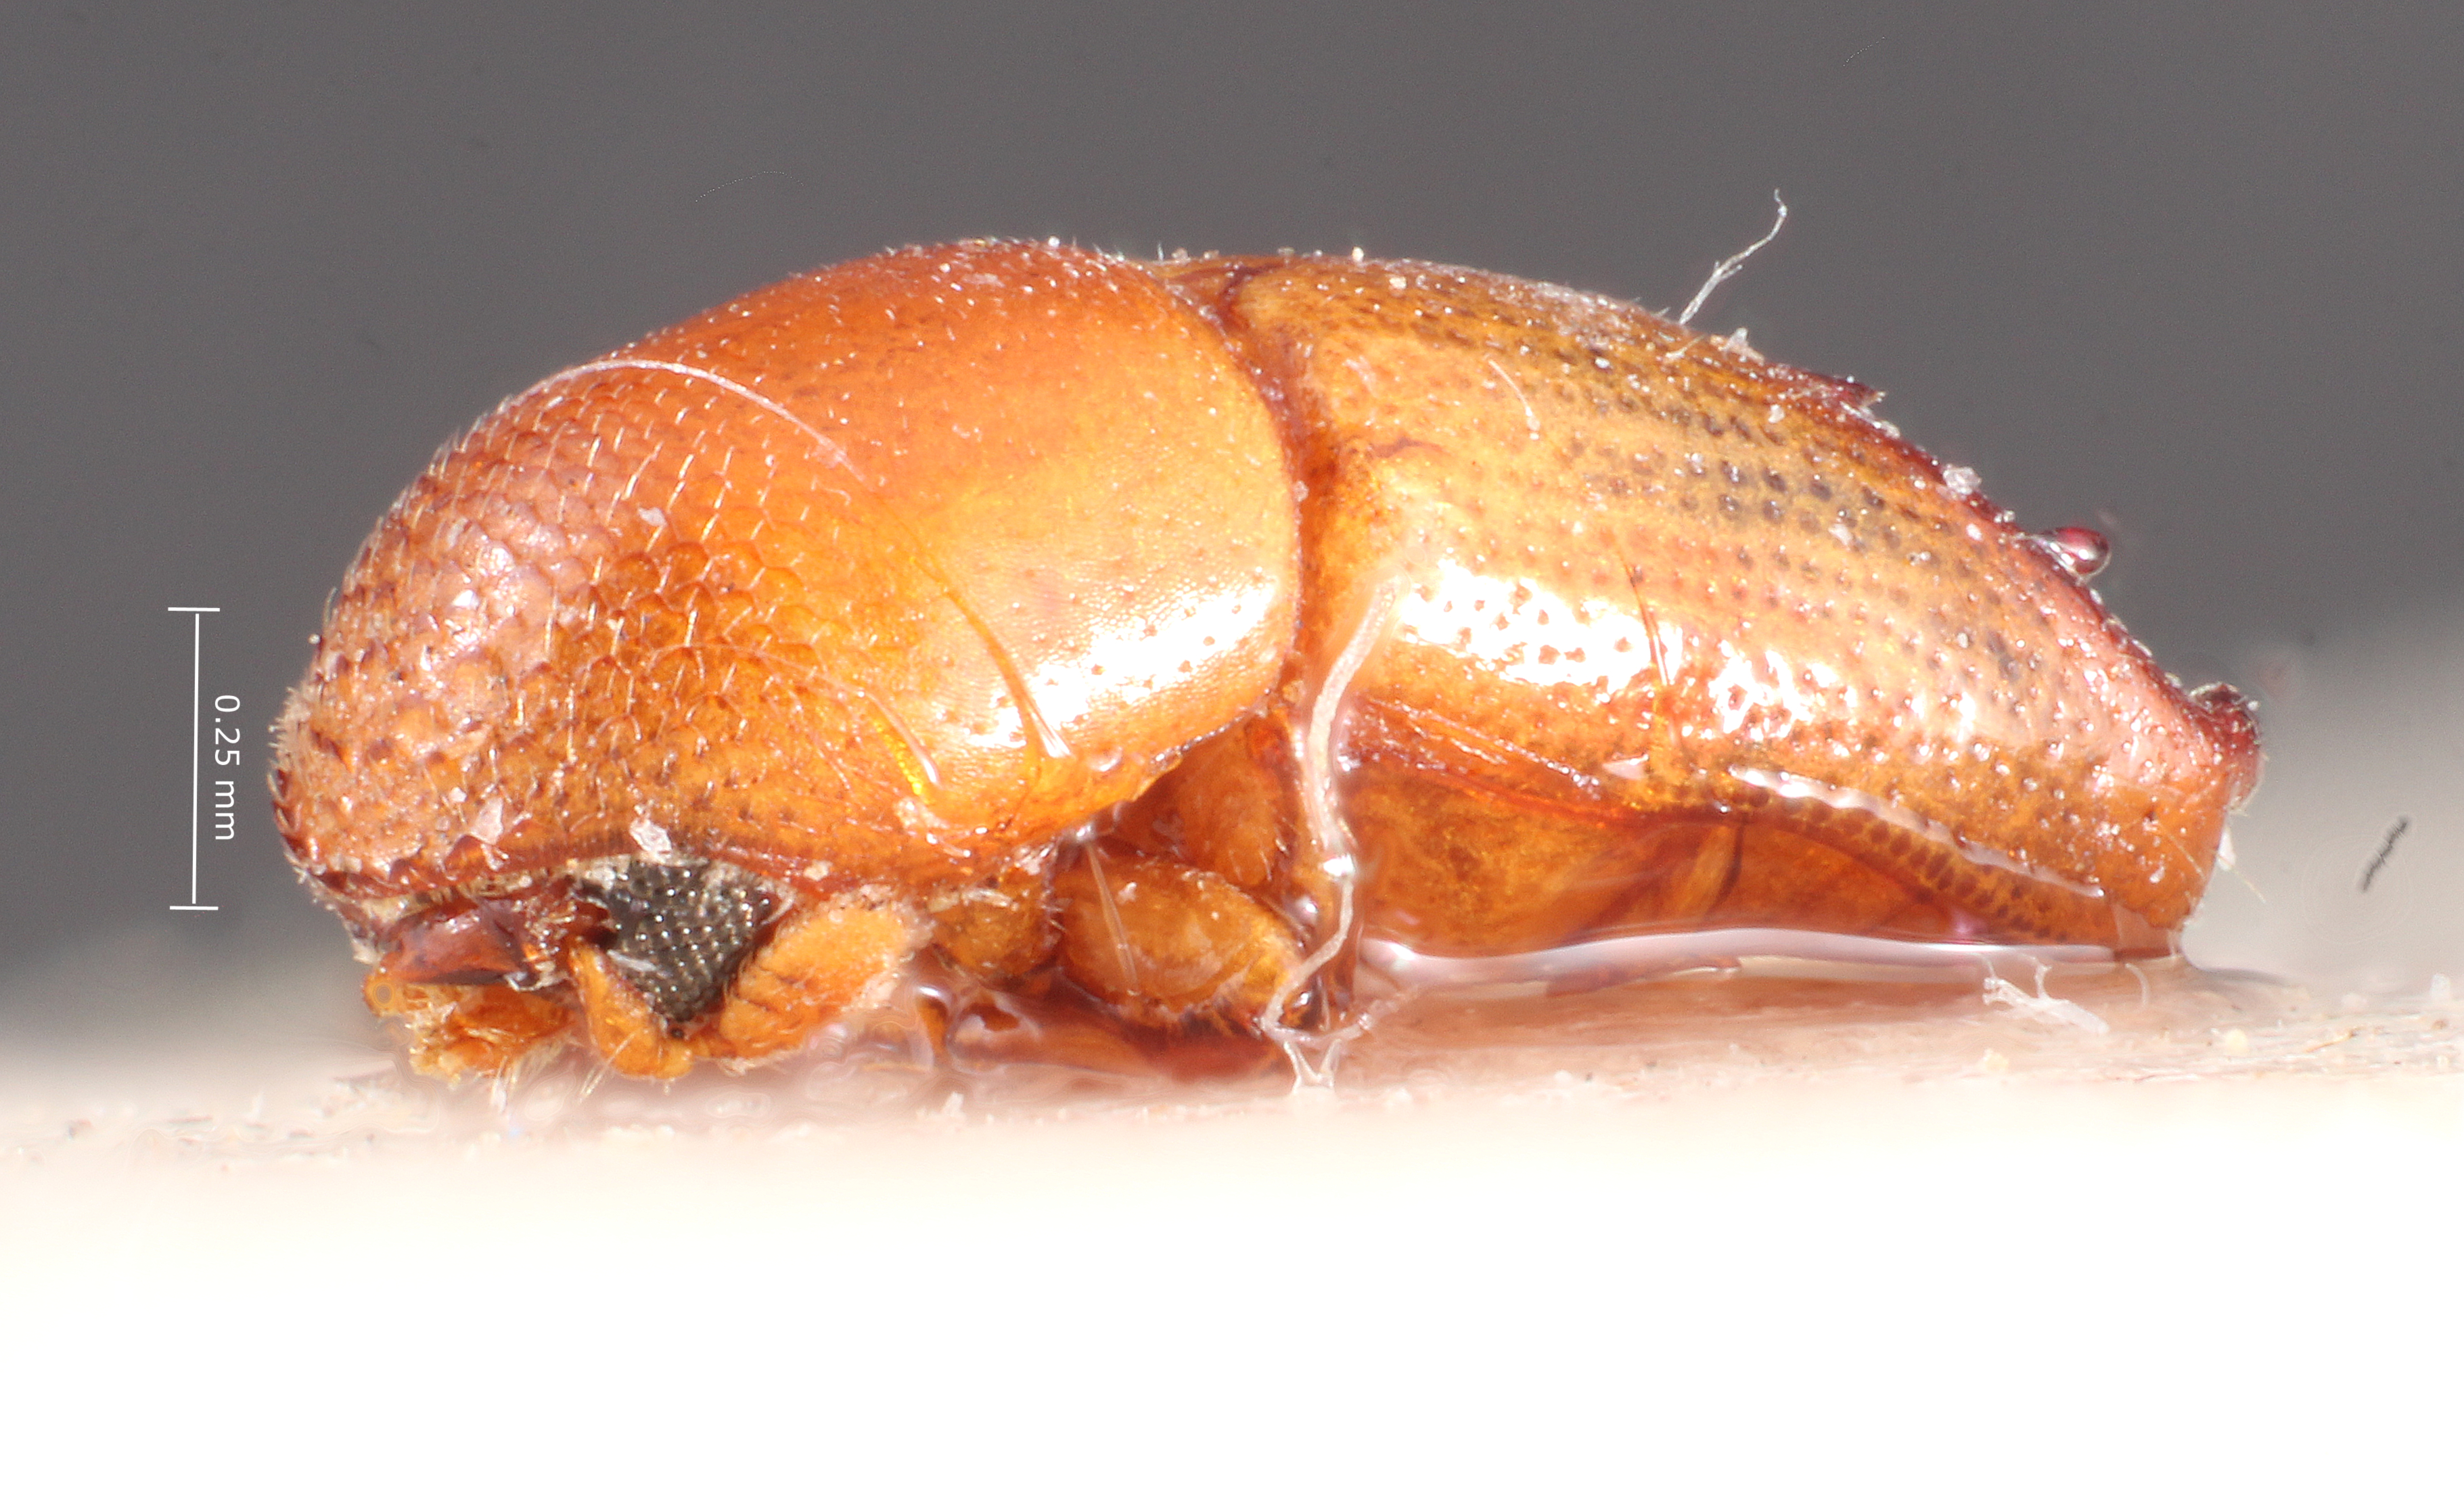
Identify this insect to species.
Tricolus gracilis
